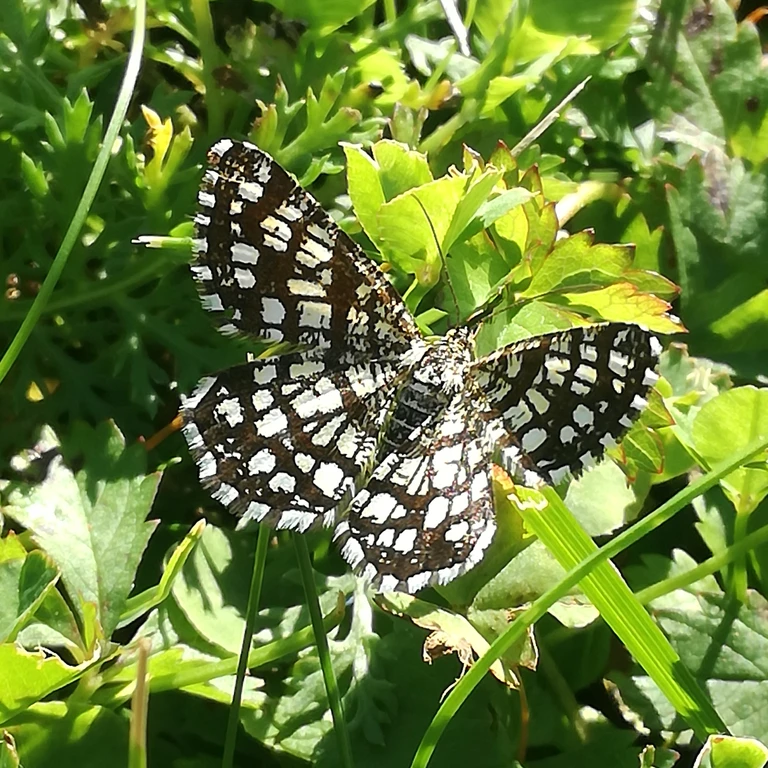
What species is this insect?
Chiasmia clathrata
